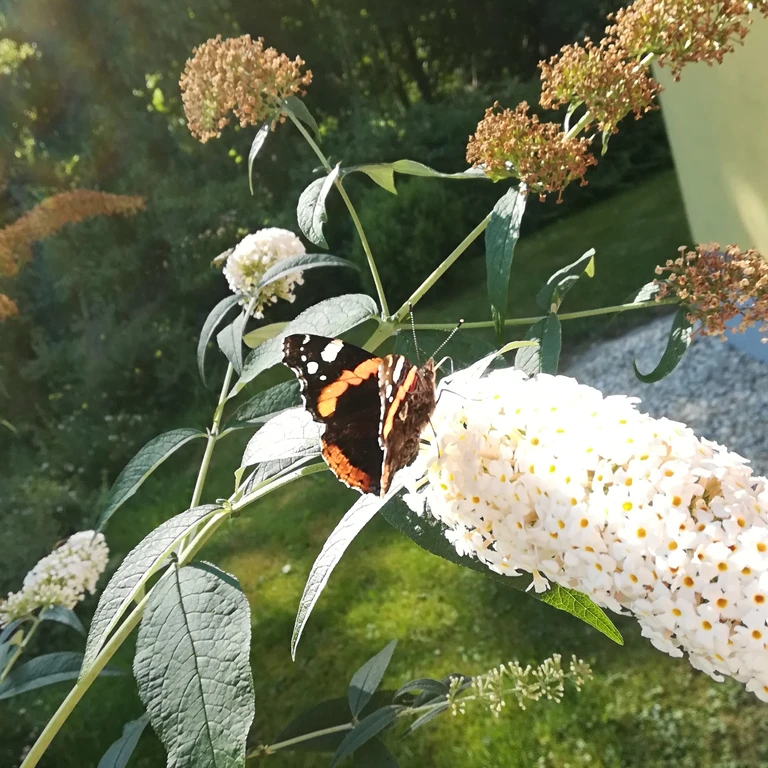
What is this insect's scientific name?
Vanessa atalanta
